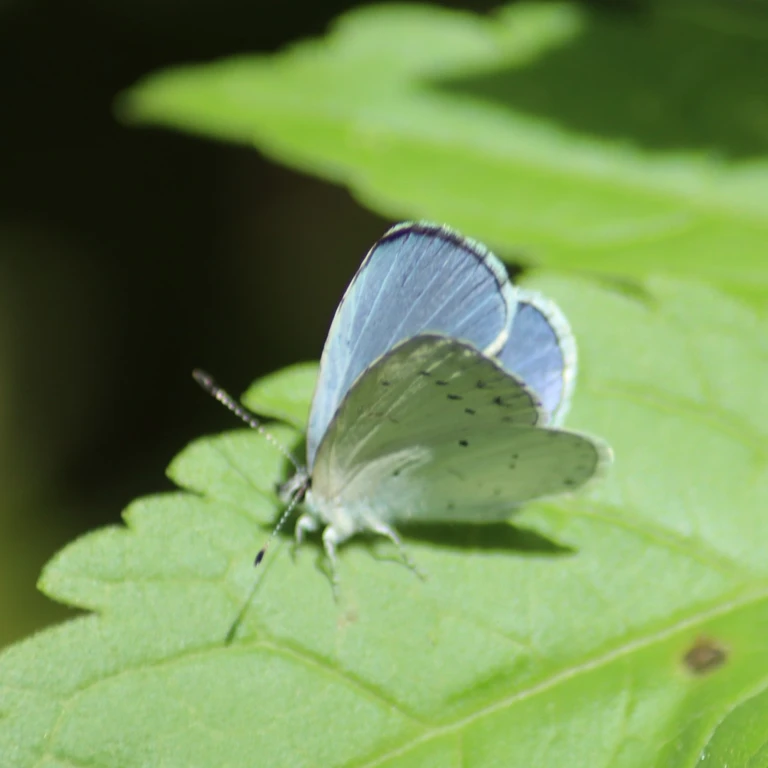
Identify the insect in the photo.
Celastrina argiolus
